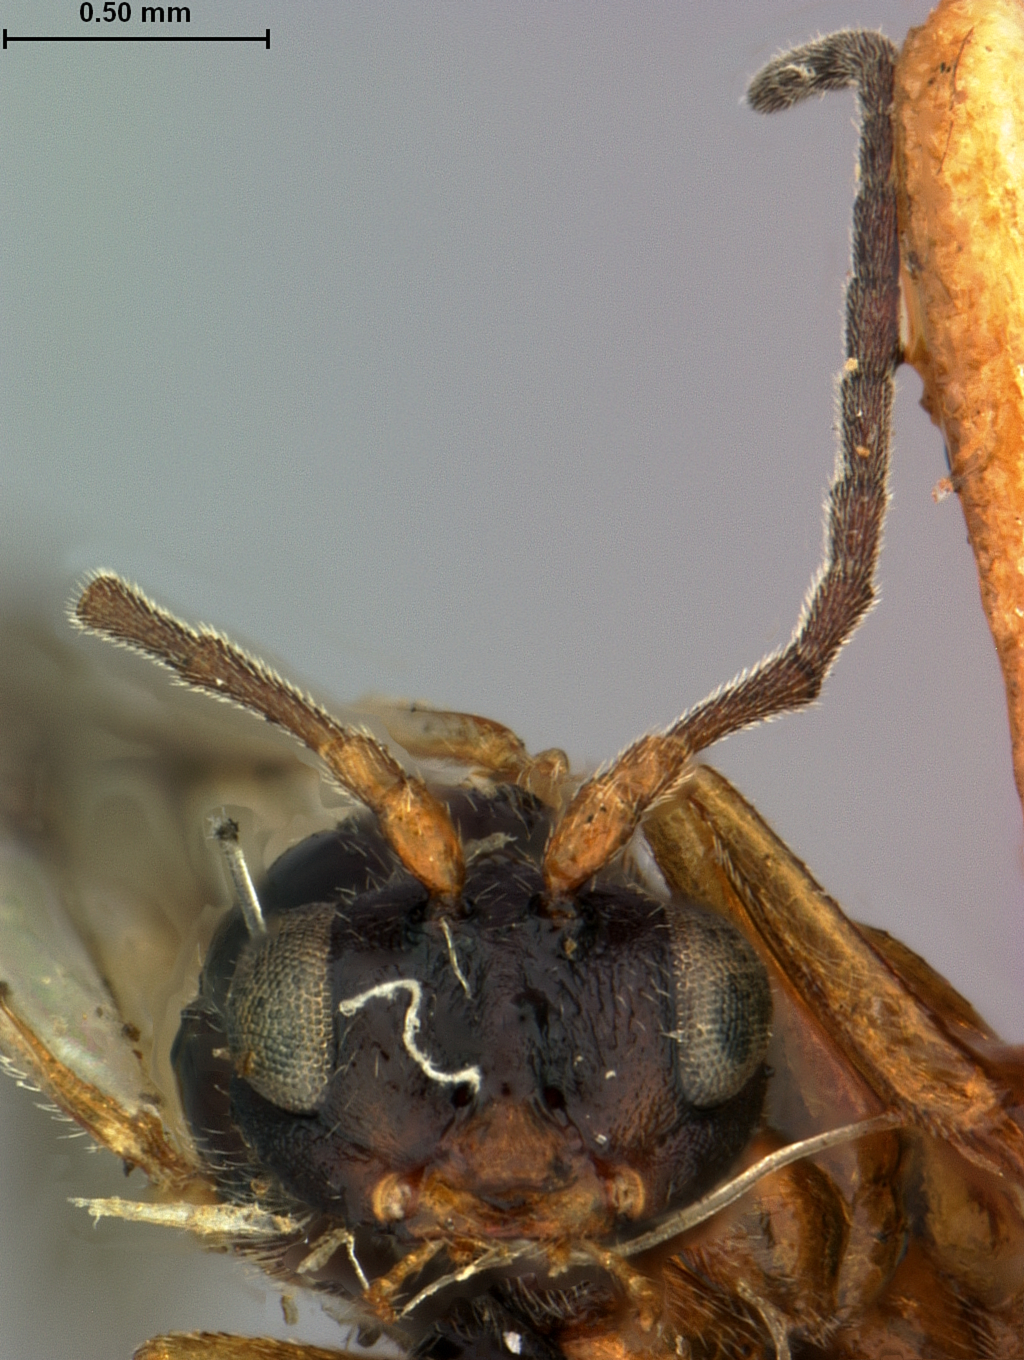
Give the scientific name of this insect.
Trigonaspis obconica
